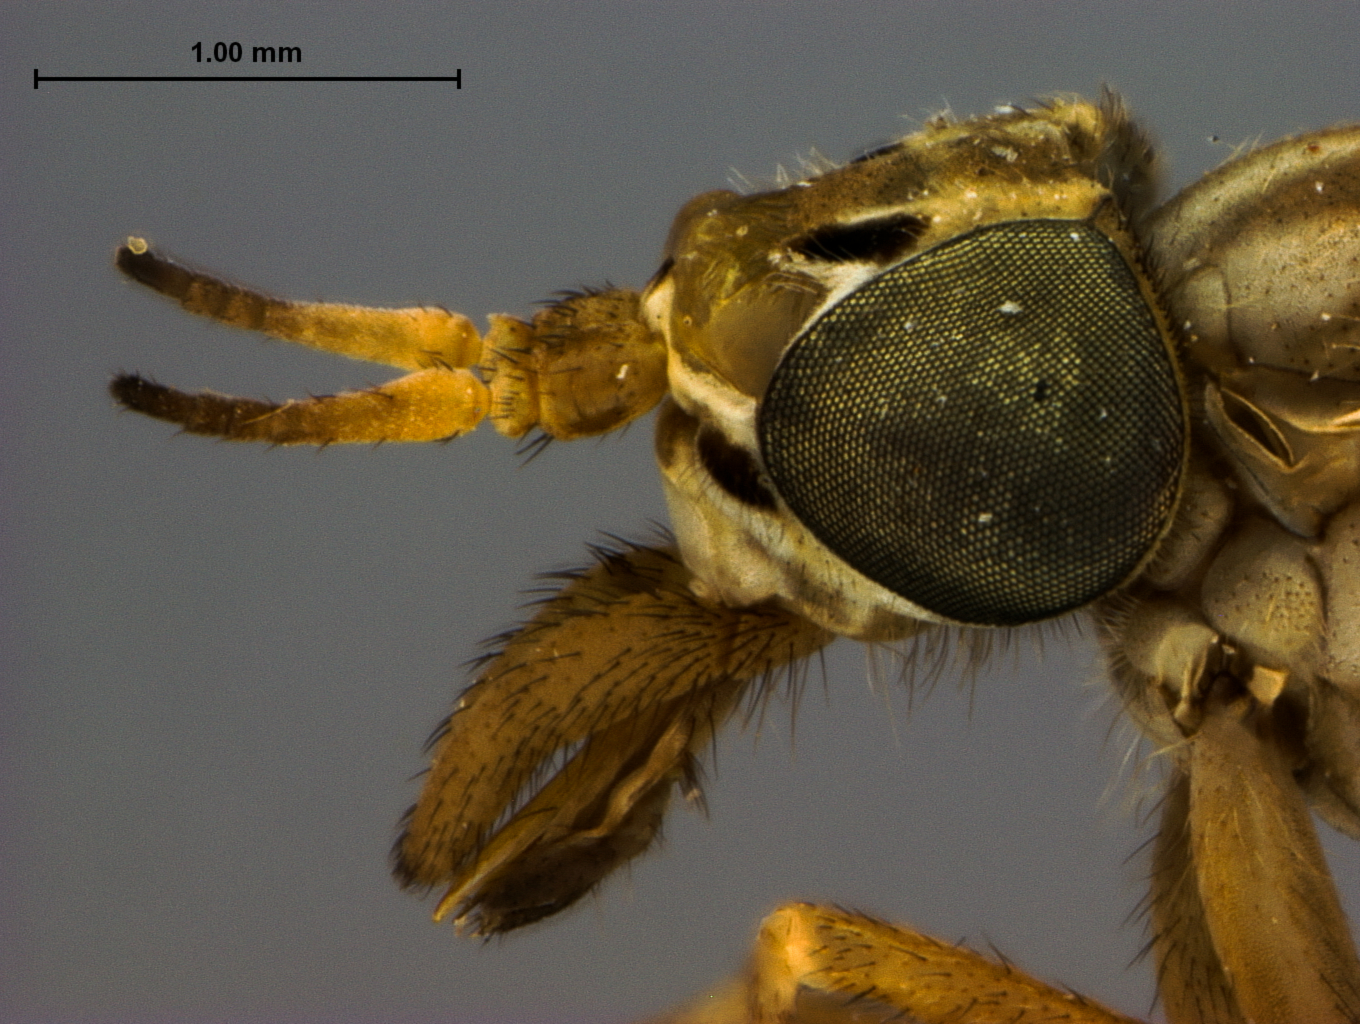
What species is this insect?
Haematopota athlyna
